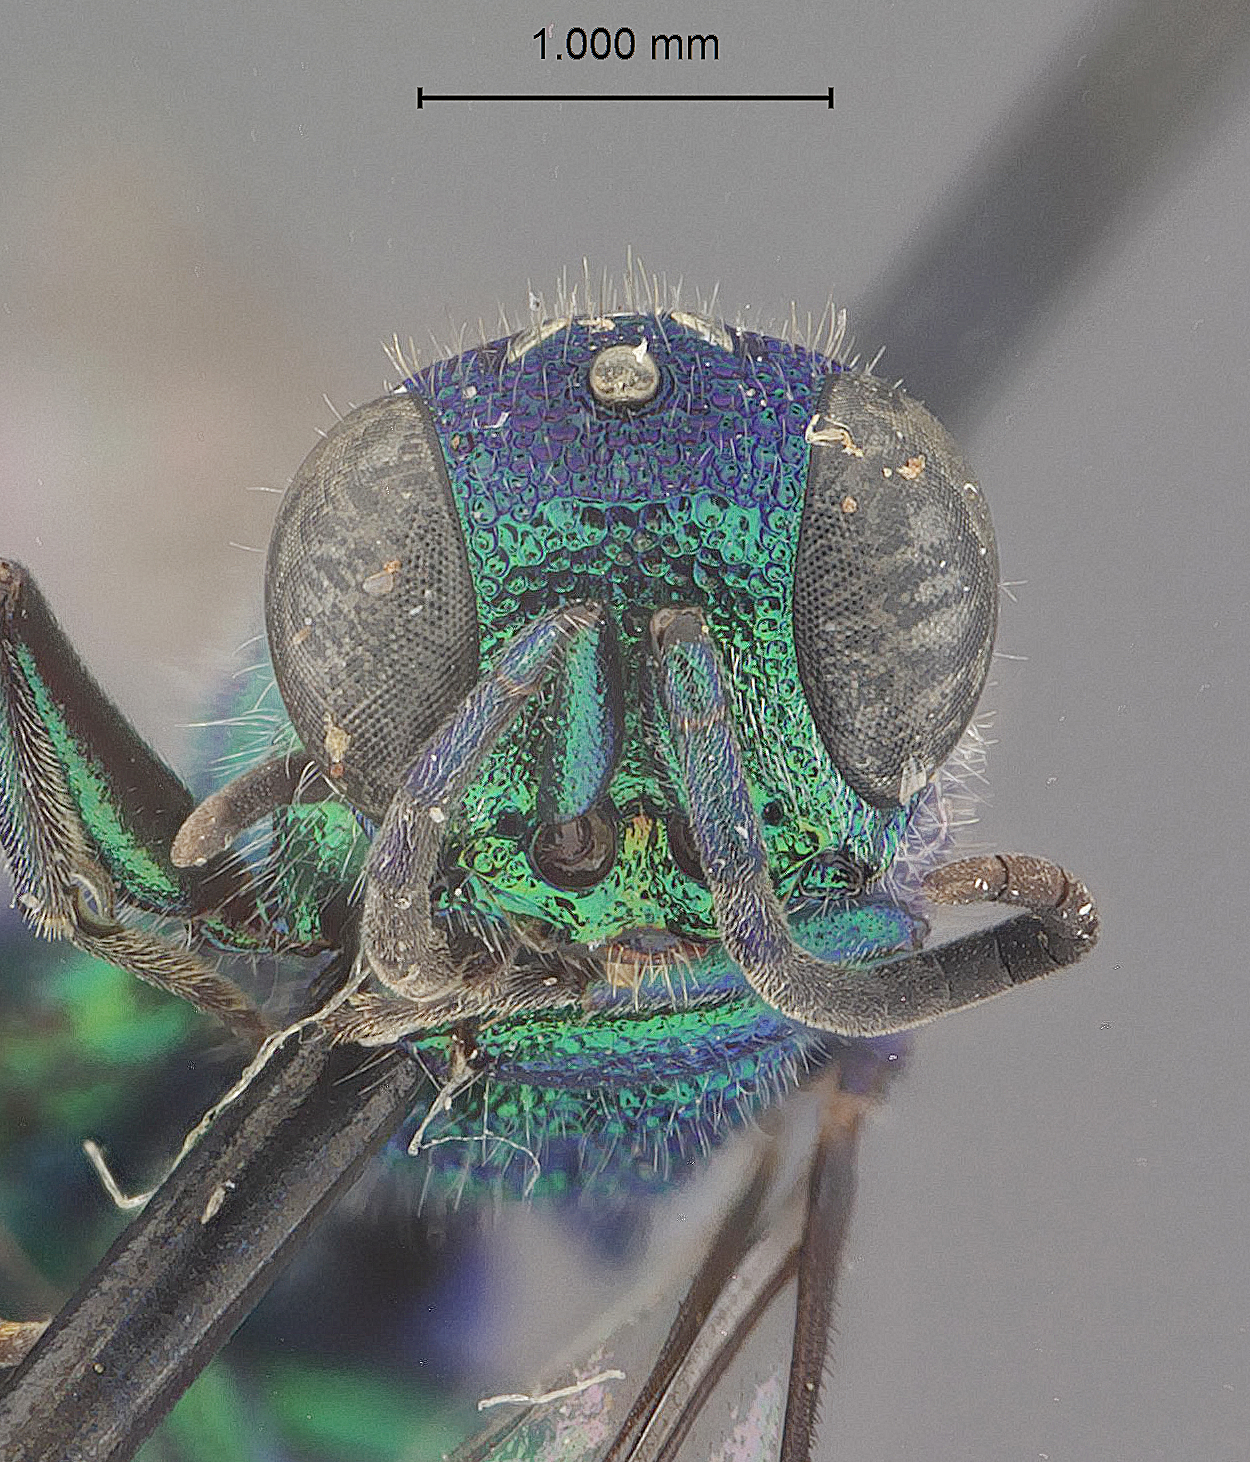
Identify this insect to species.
Chrysis cembricola
